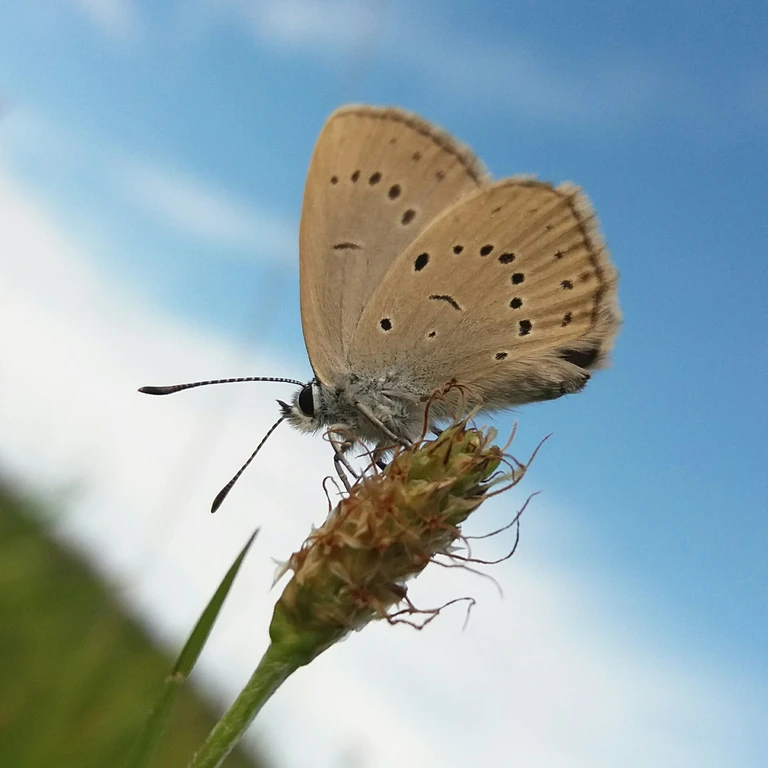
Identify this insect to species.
Phengaris teleius
